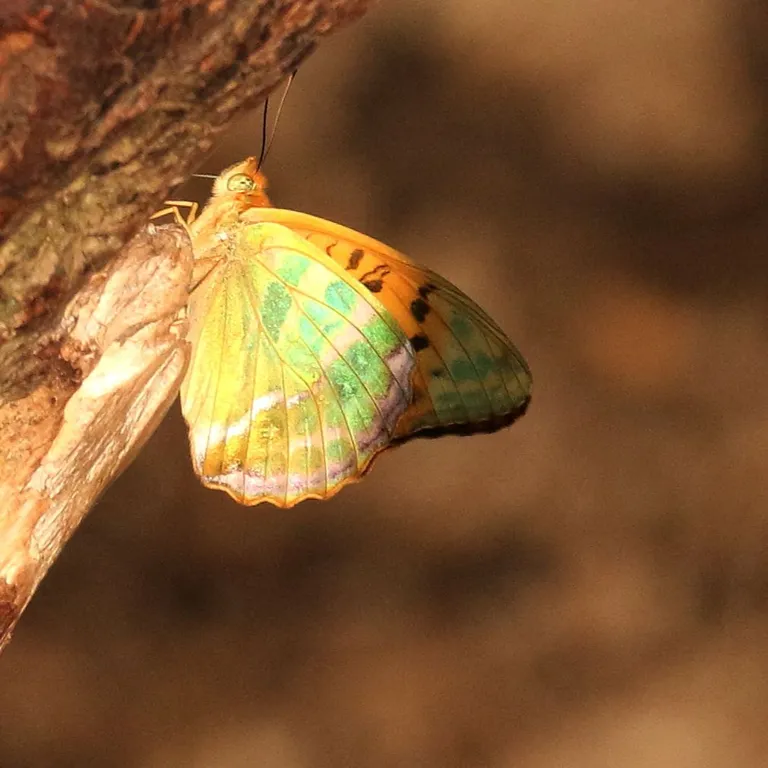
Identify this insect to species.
Argynnis paphia
